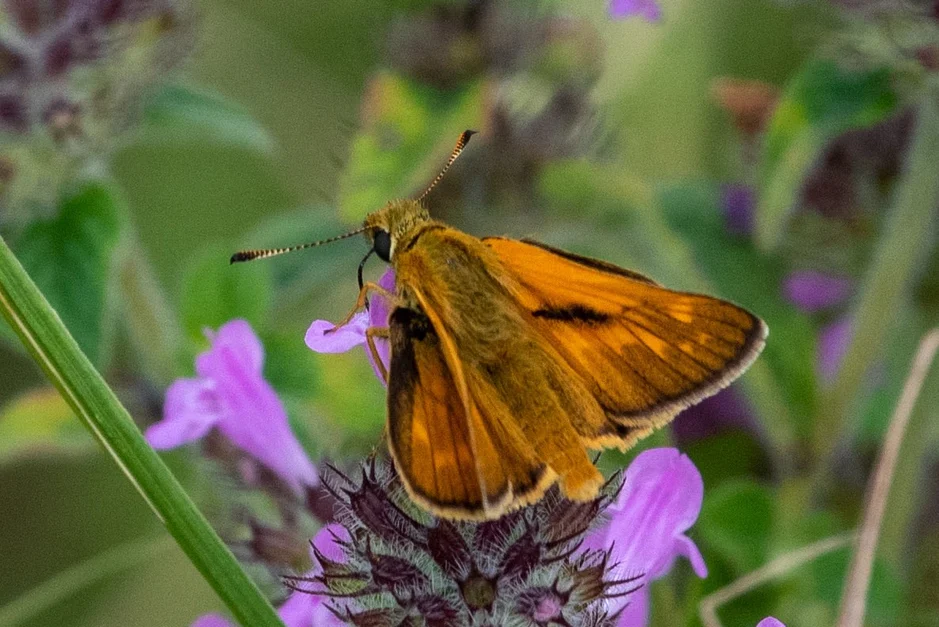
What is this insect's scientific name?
Ochlodes sylvanus (also Ochlodes venata)
